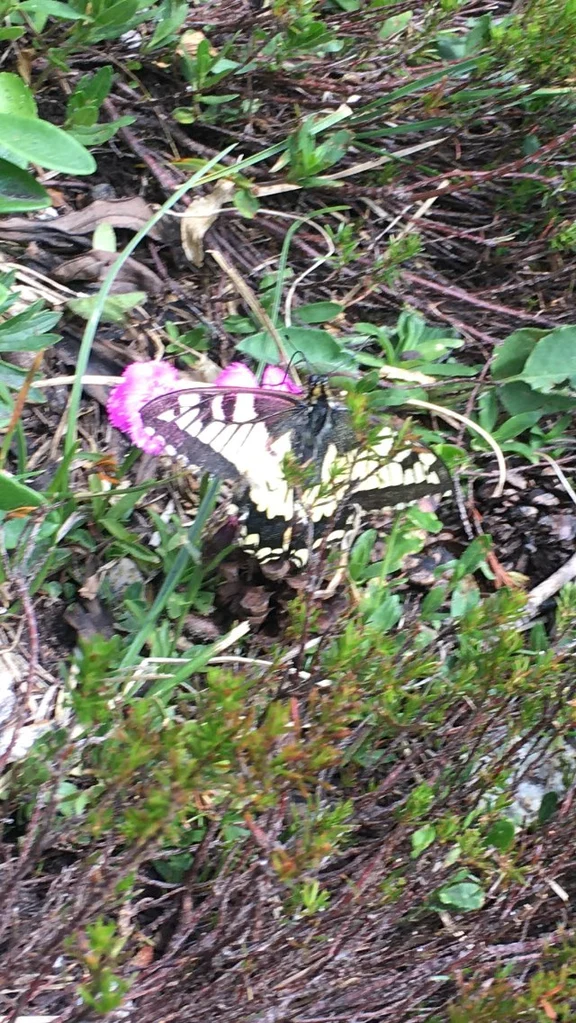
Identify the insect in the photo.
Papilio machaon
